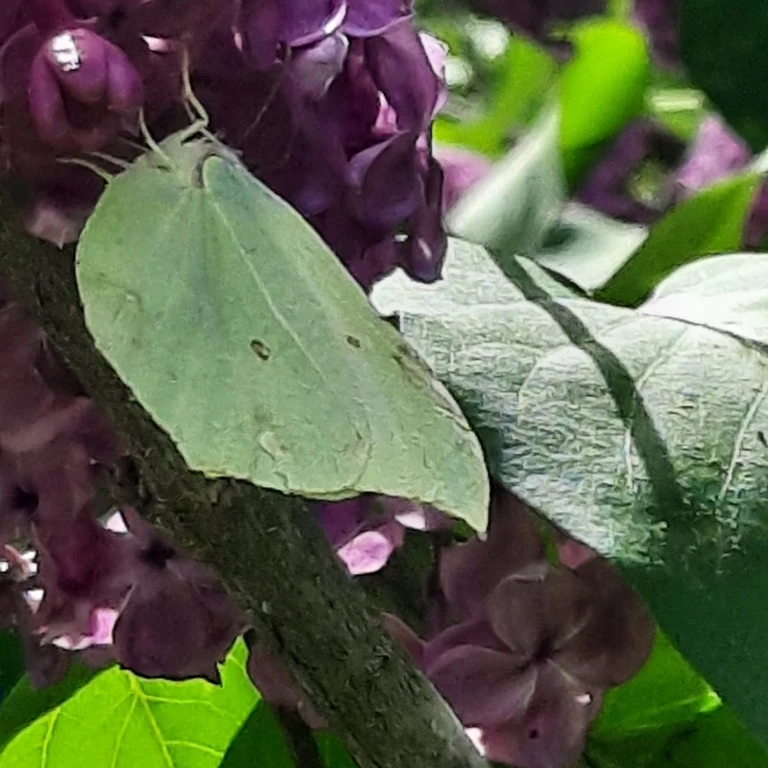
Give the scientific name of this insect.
Gonepteryx rhamni
